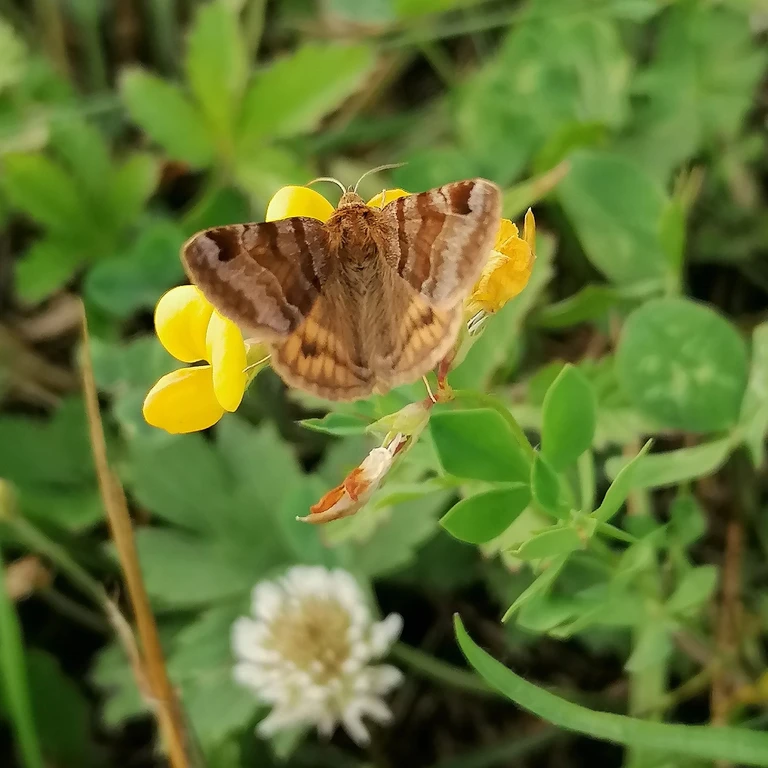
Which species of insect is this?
Euclidia glyphica
